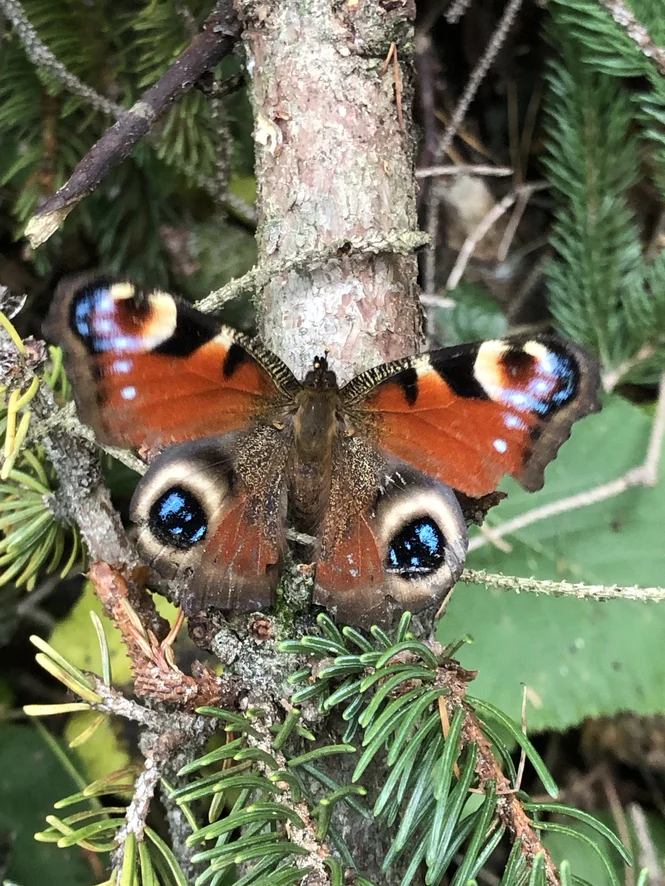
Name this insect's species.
Aglais io
